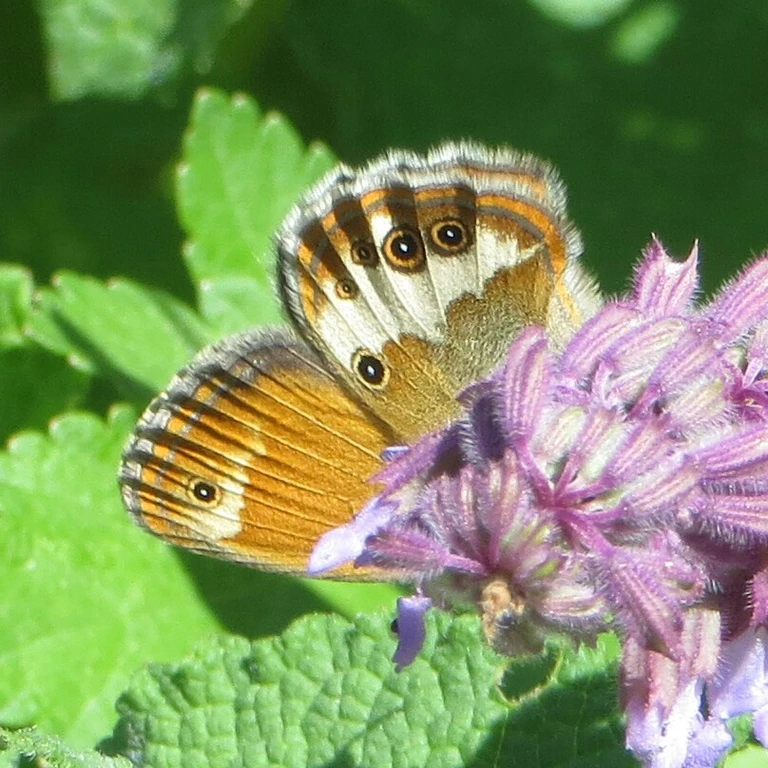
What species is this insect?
Coenonympha arcania
